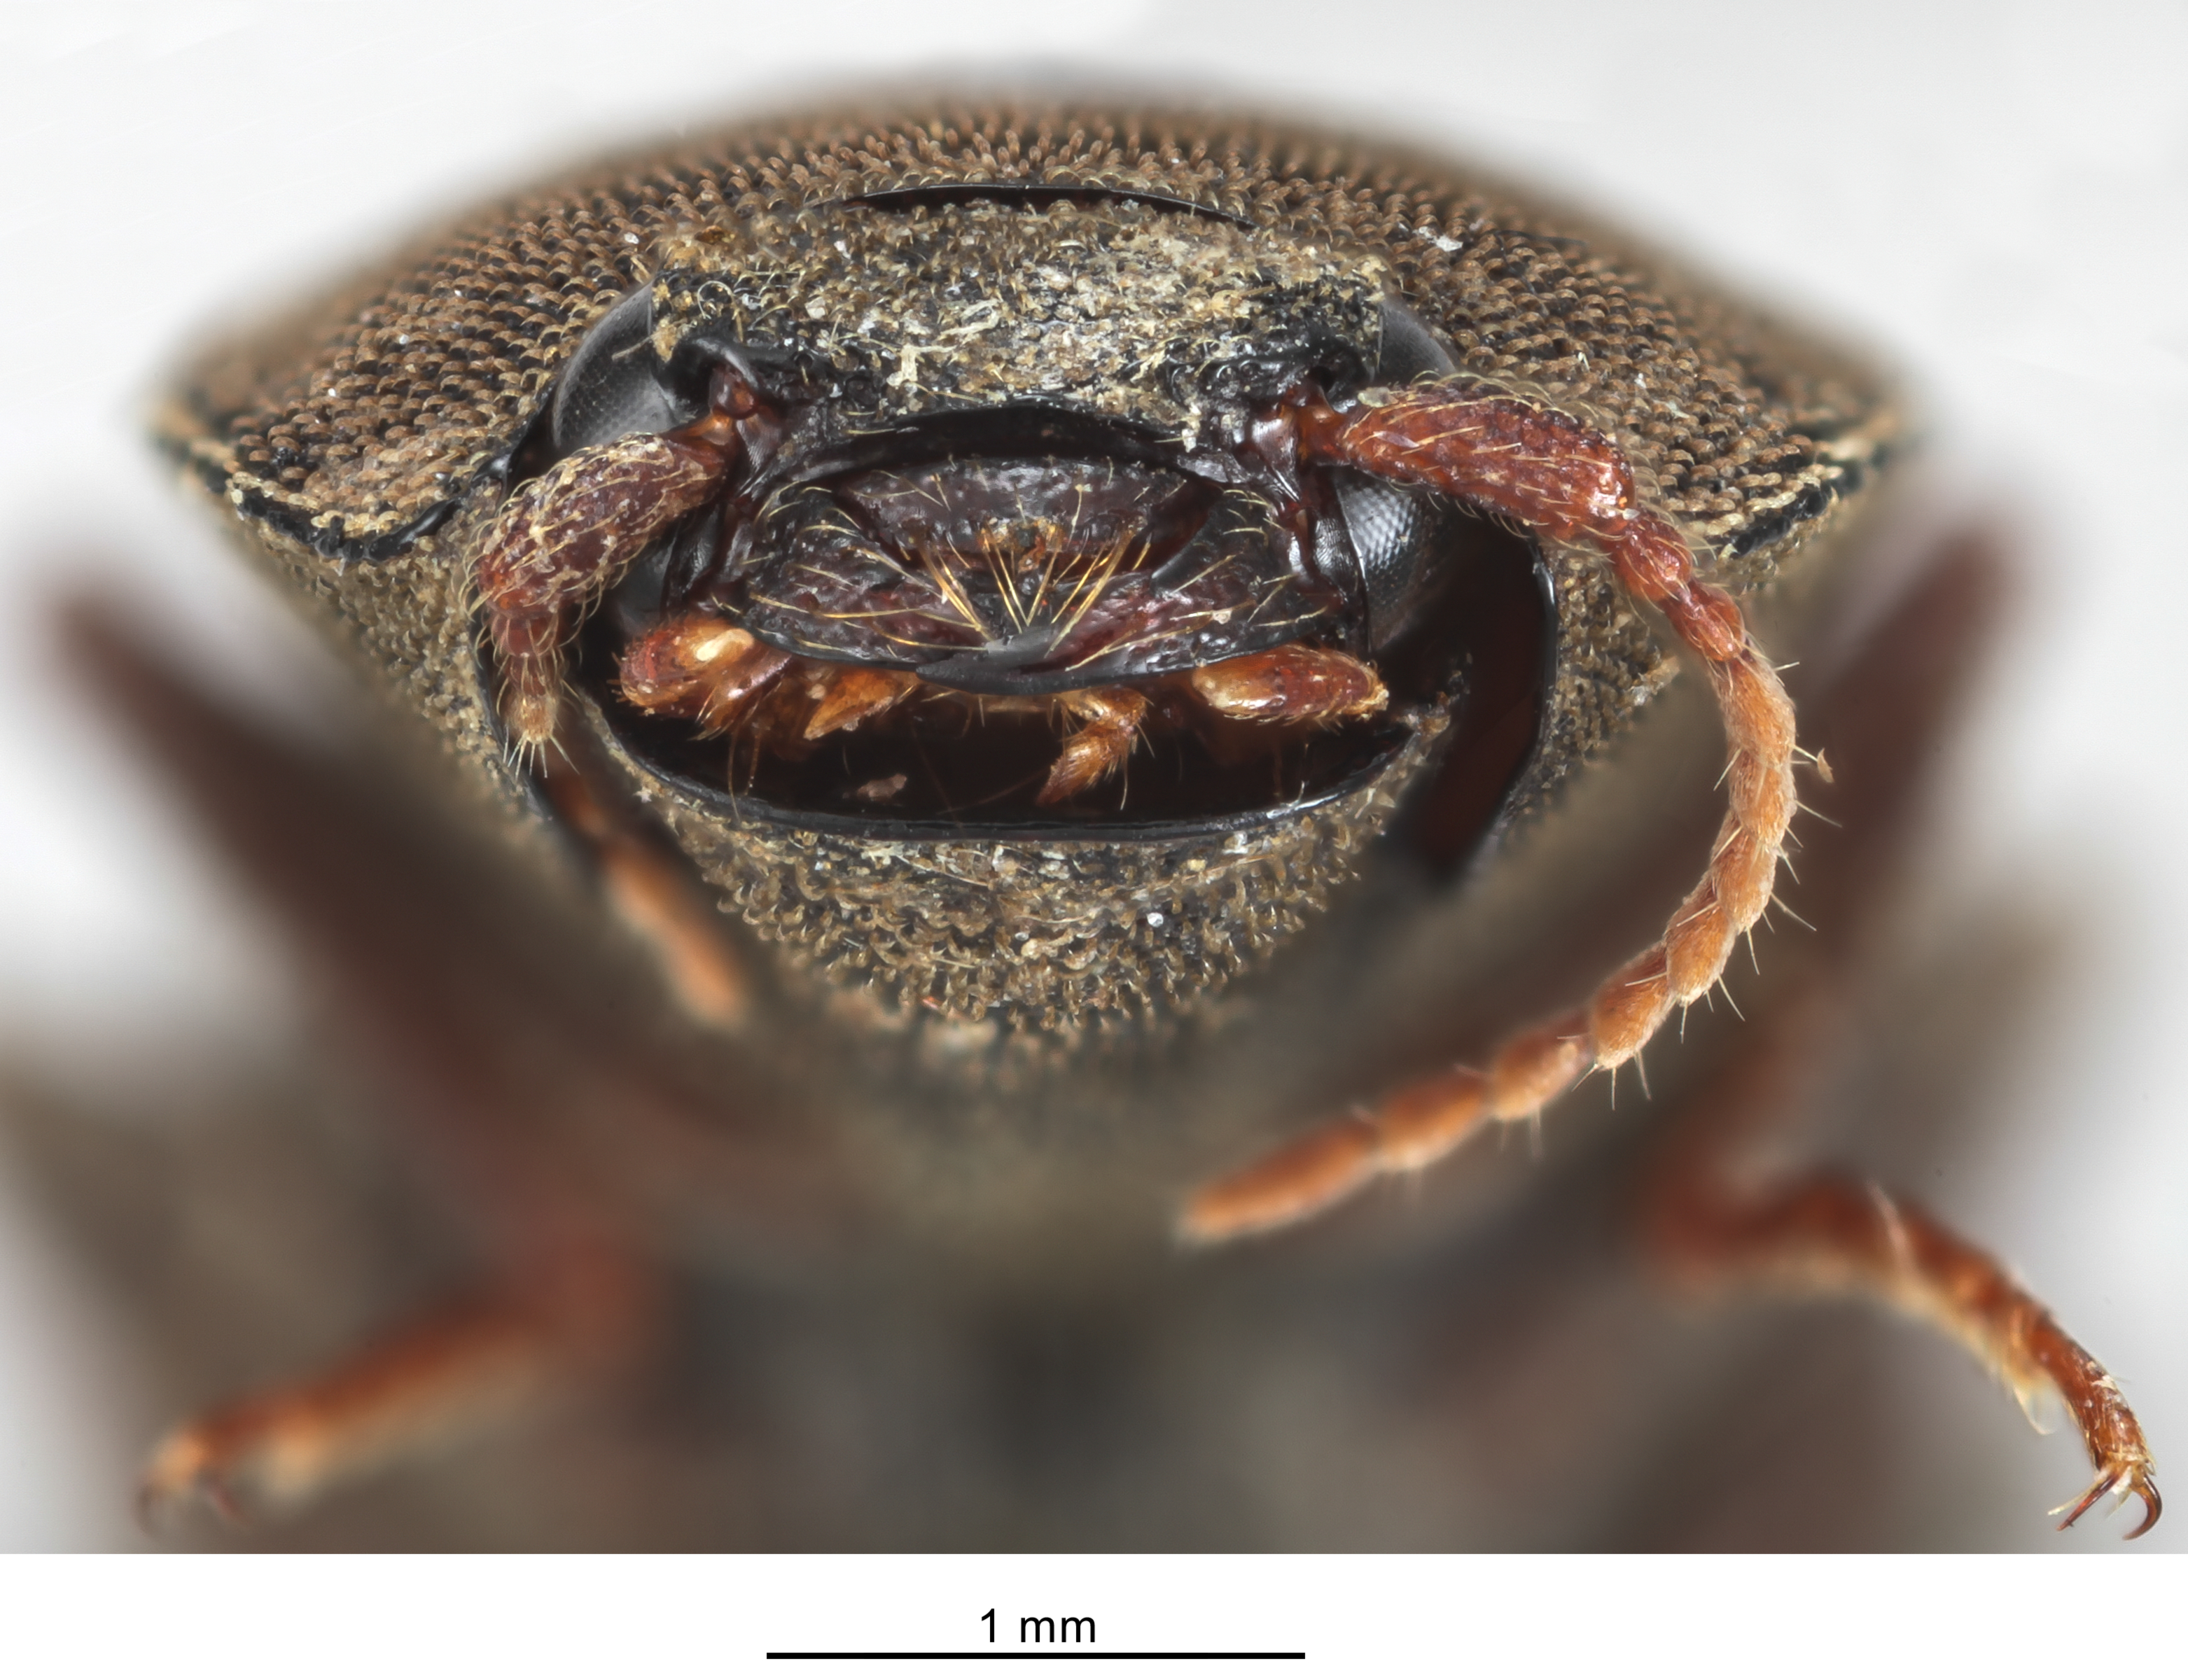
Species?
Compsolacon gracilis
